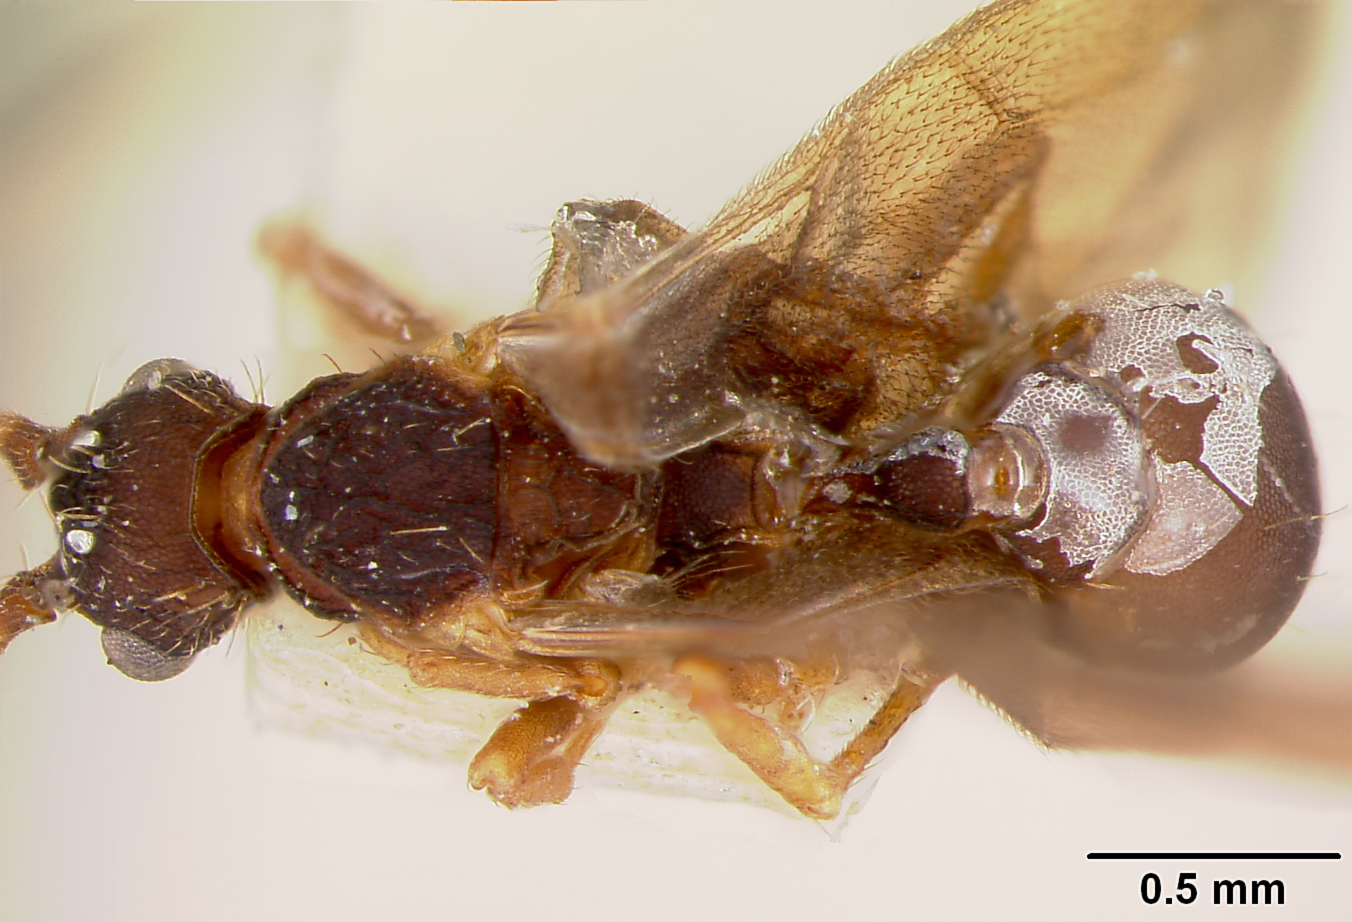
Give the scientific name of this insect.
Rhopalothrix procera
